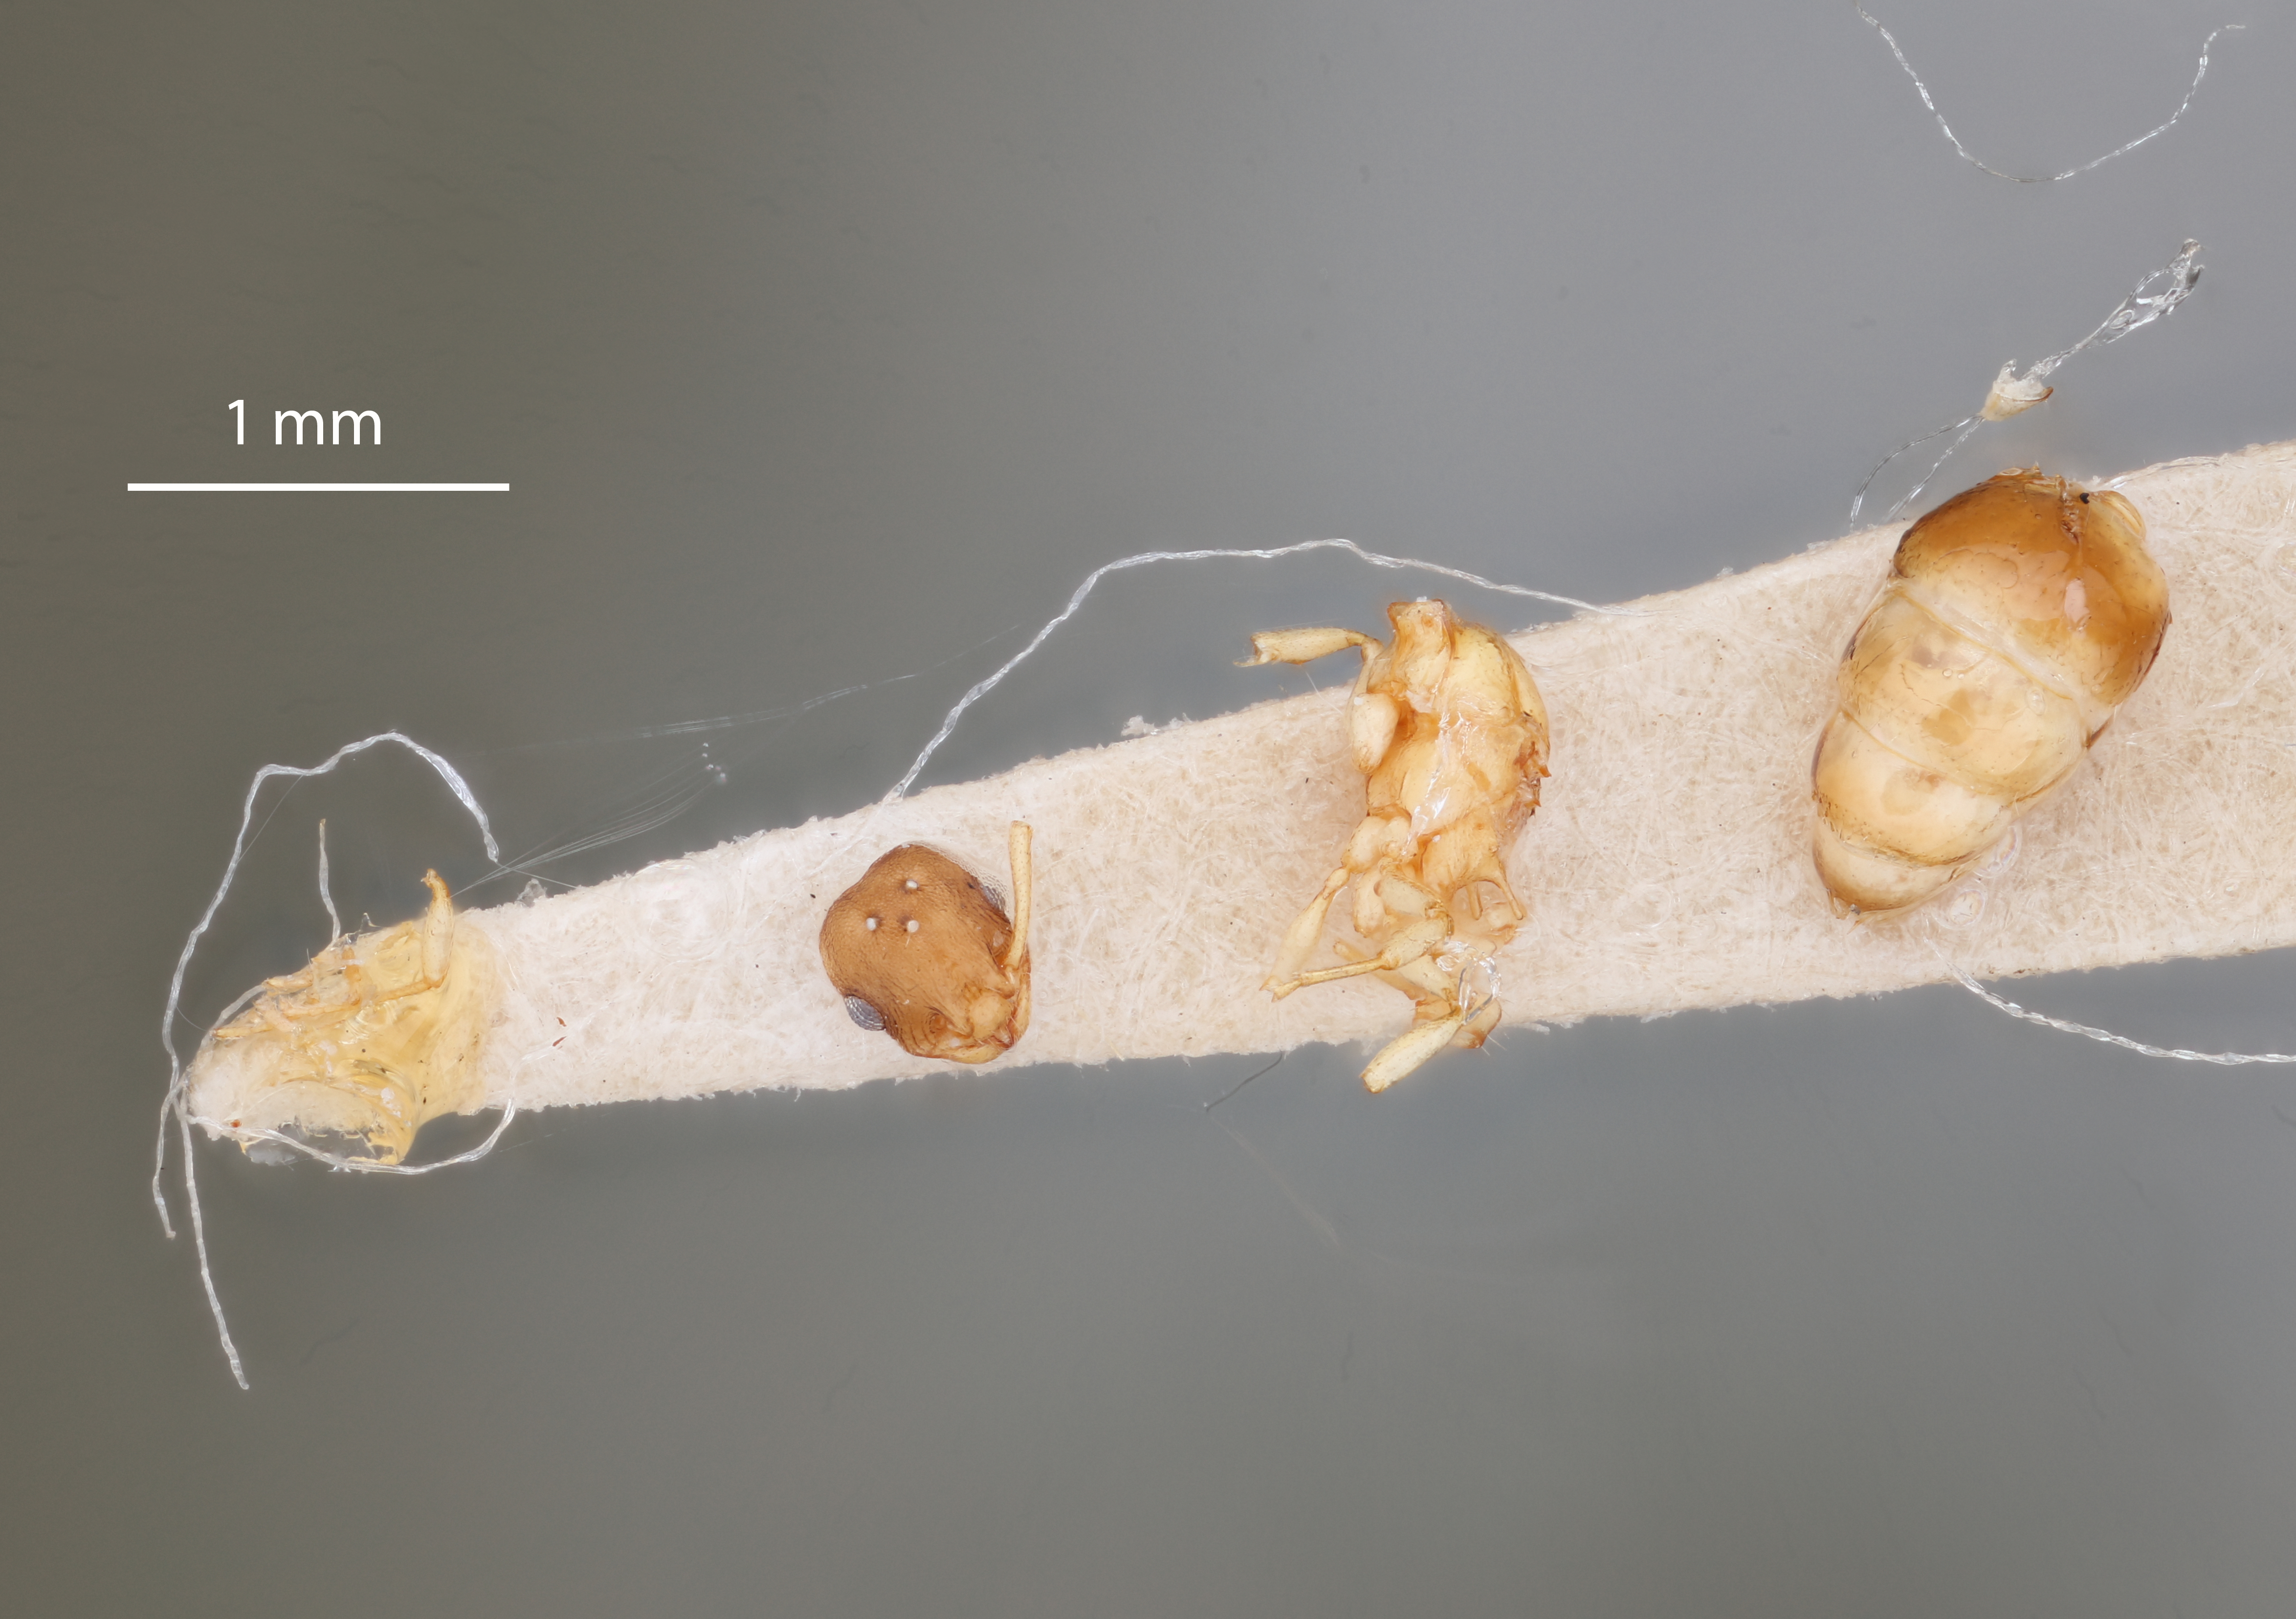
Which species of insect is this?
Leptothorax minutissimus
